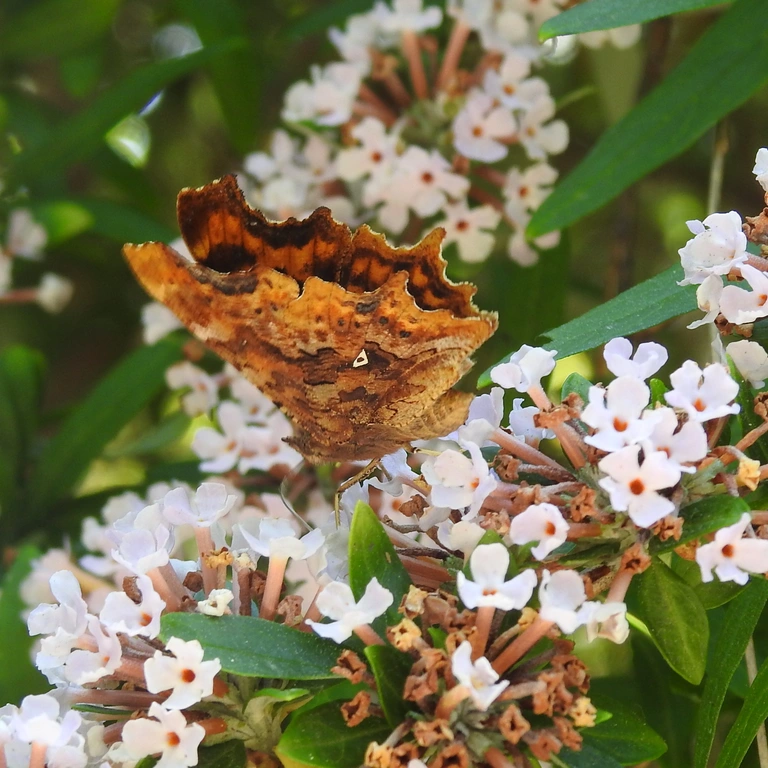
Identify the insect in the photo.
Polygonia c-album
